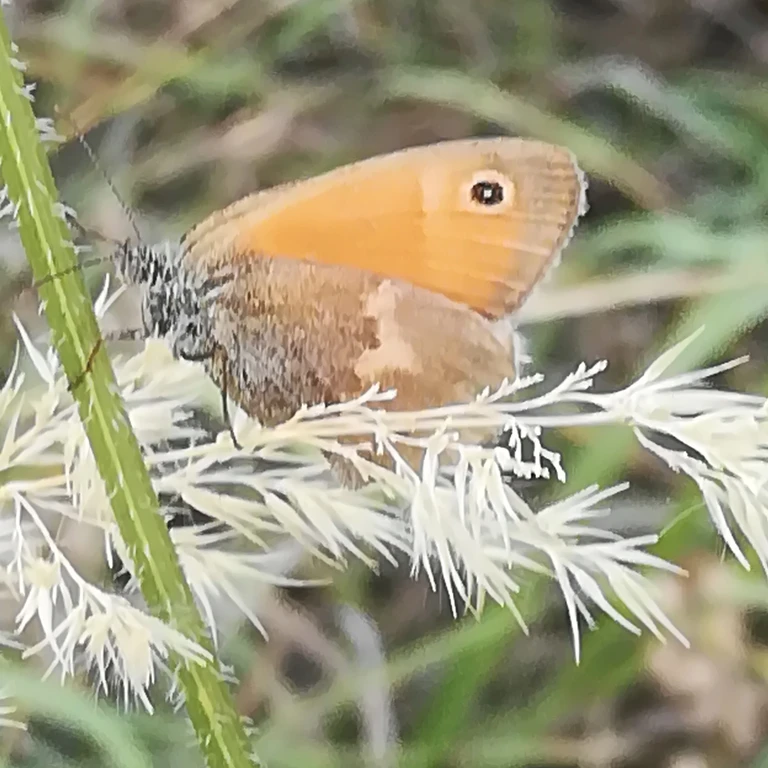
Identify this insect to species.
Coenonympha pamphilus
